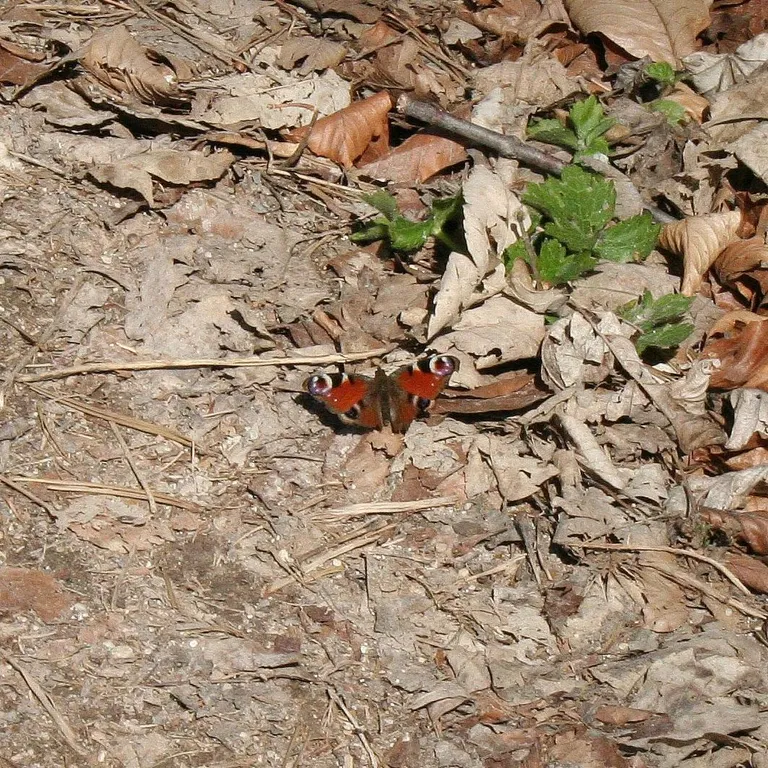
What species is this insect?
Aglais io
